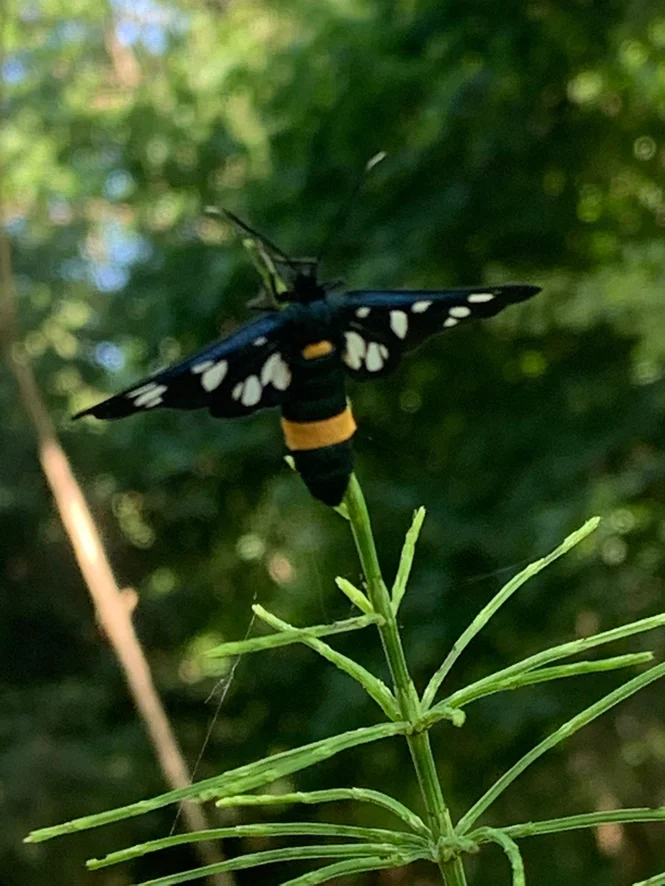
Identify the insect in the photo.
Amata phegea
